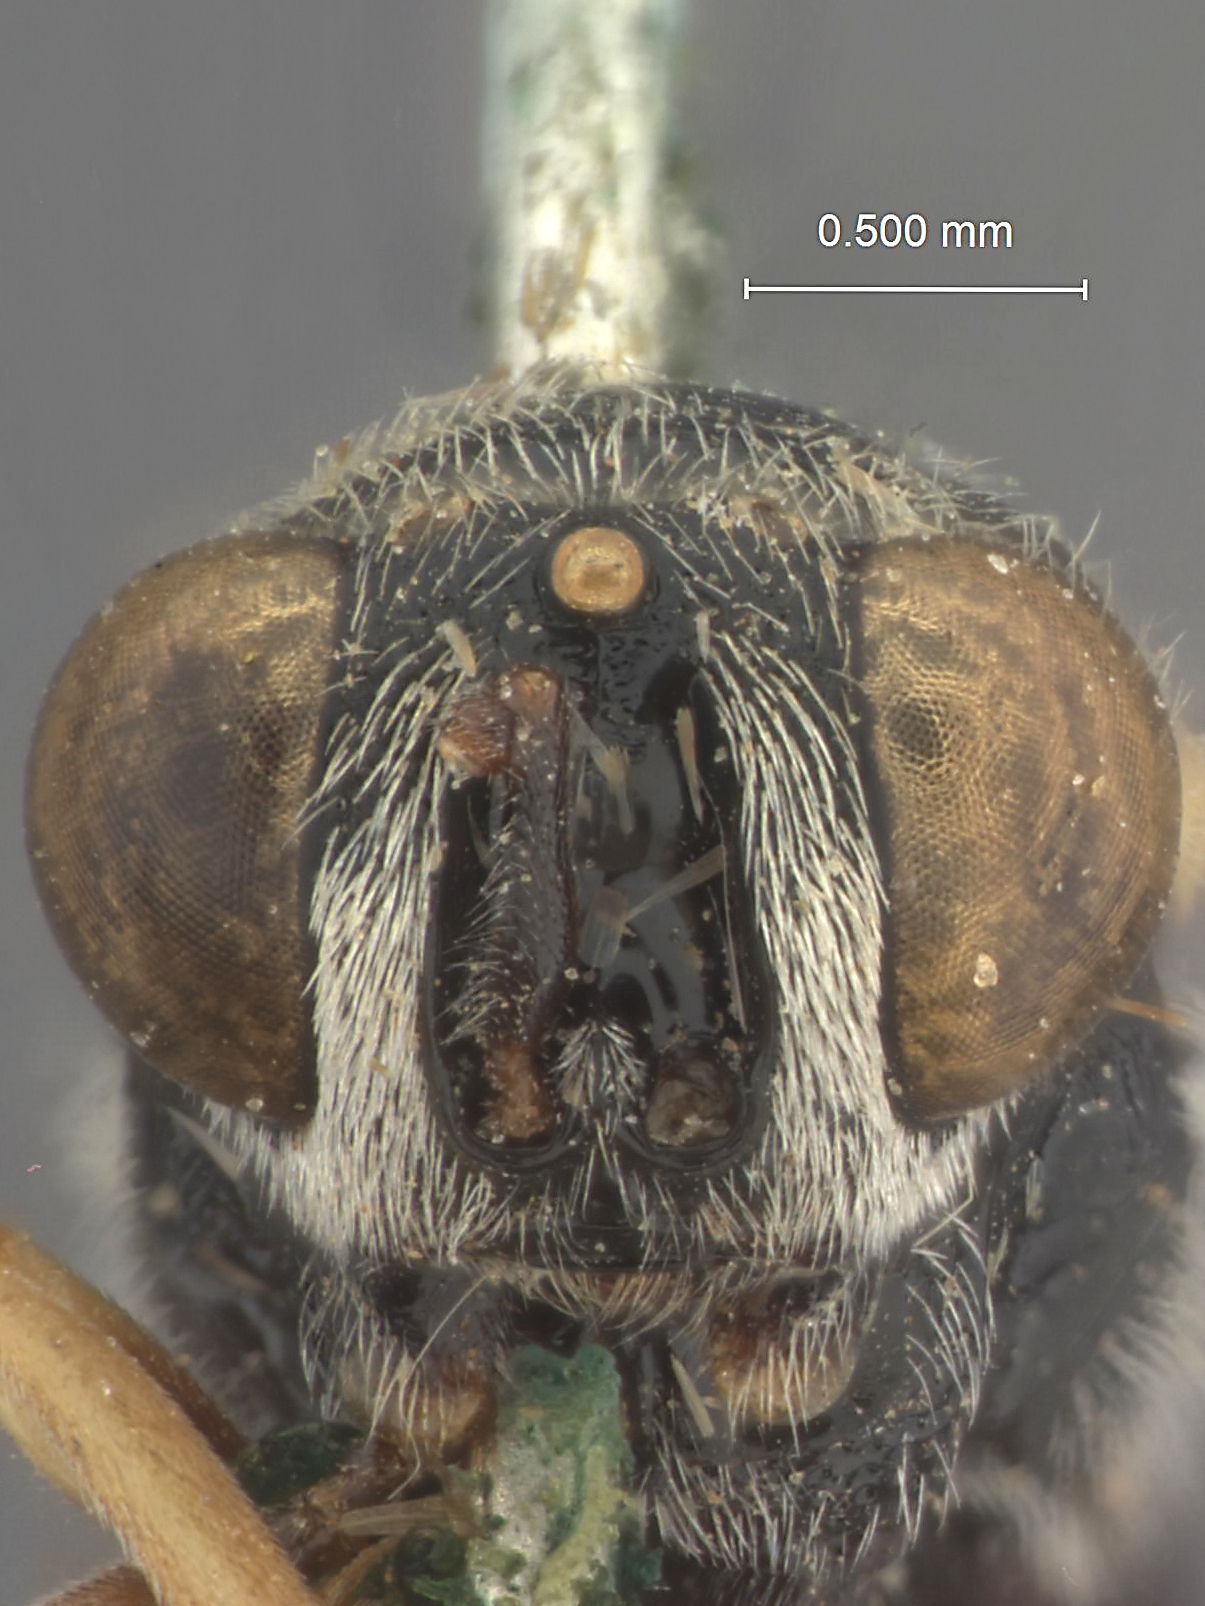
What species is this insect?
Epitelia mathurai
